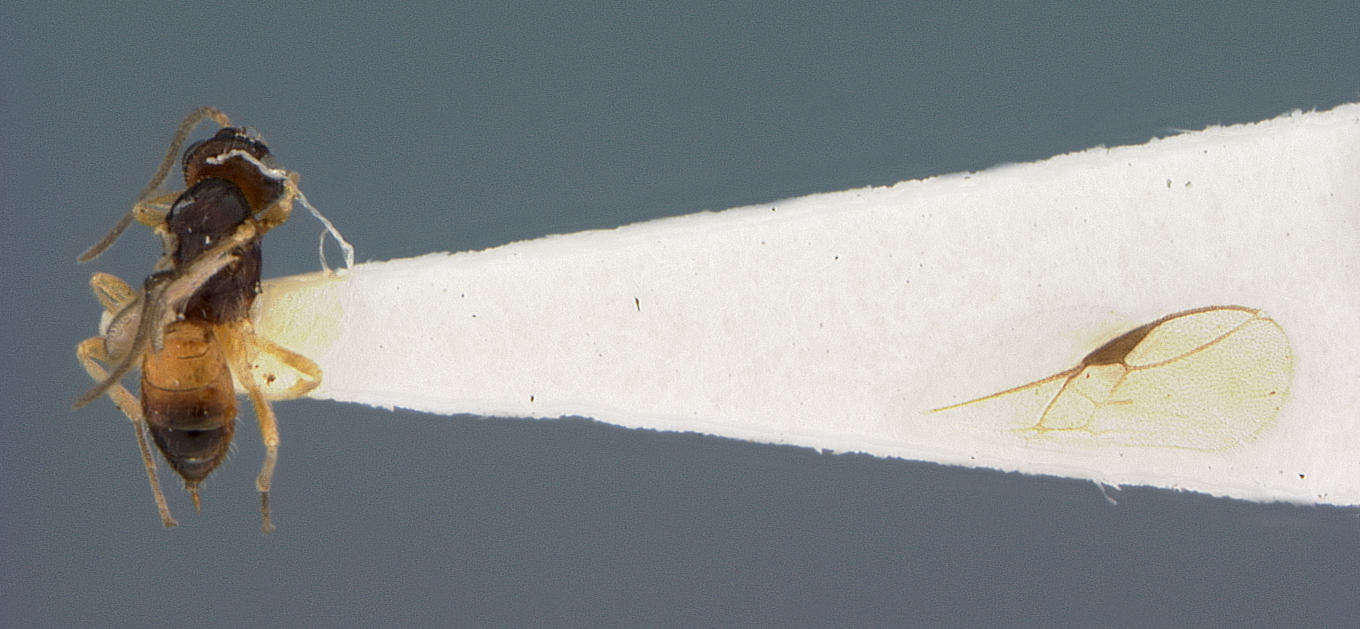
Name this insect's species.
Pseudognaptodon omissus
